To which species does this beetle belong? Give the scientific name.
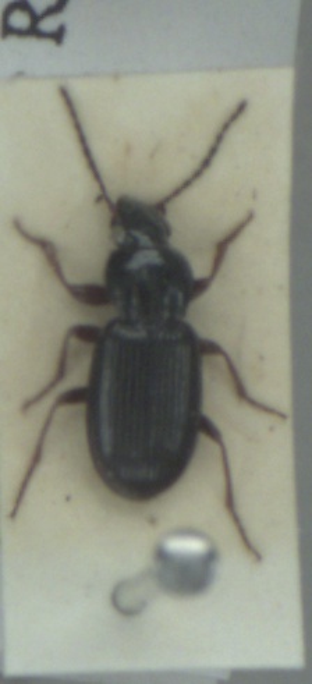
Pterostichus strenuus
